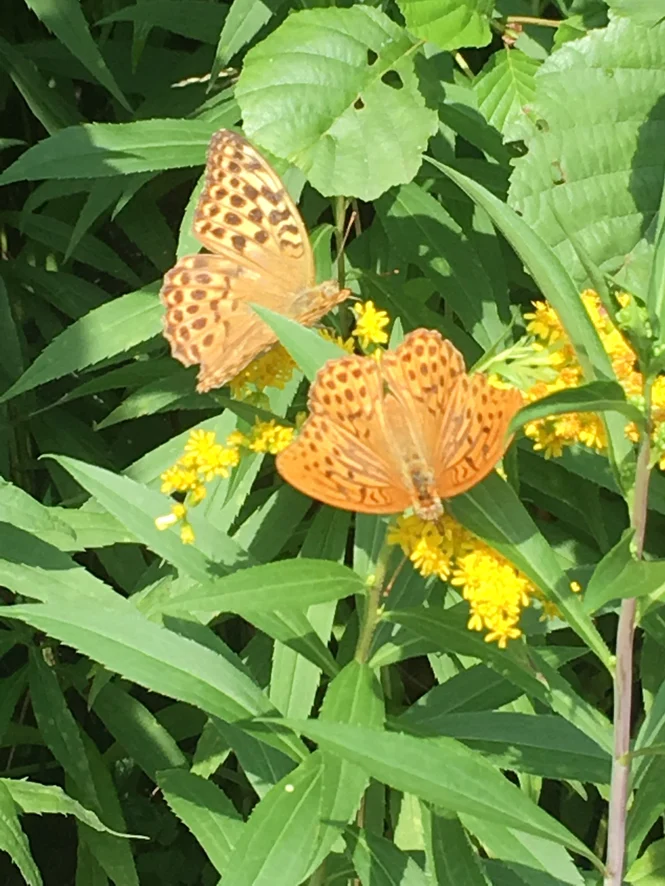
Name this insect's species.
Argynnis paphia
